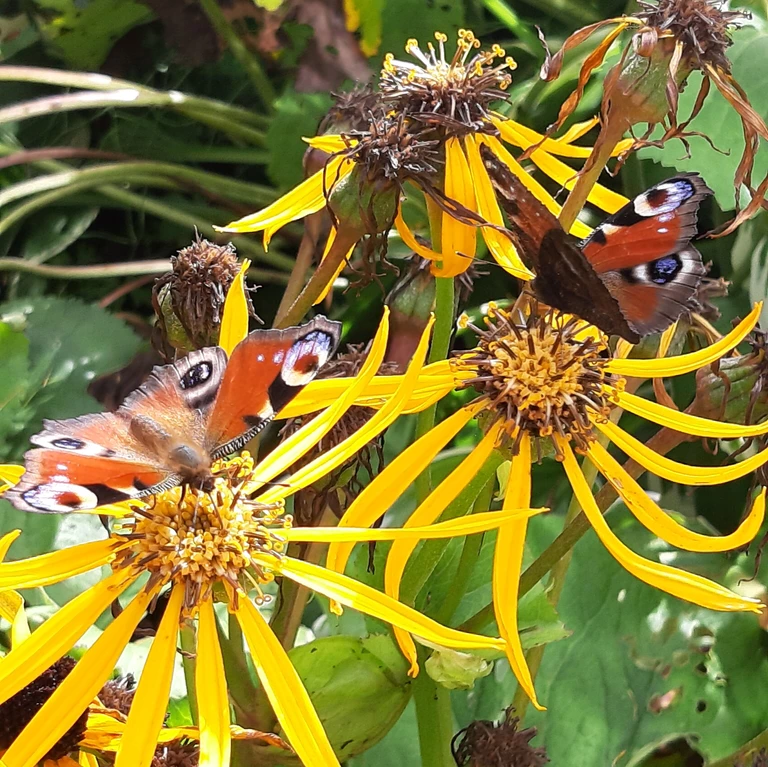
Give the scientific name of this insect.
Aglais io
